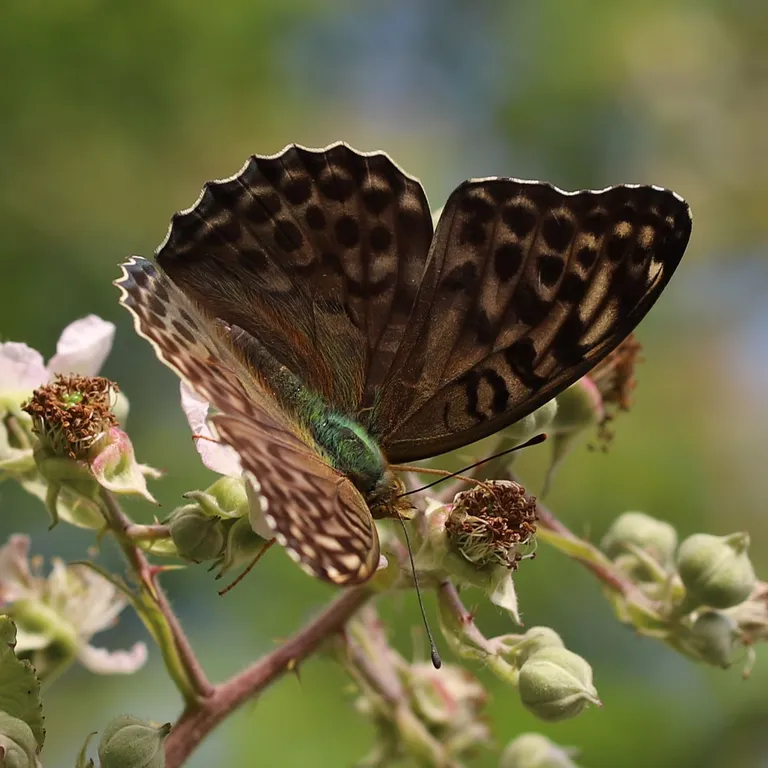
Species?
Argynnis paphia
